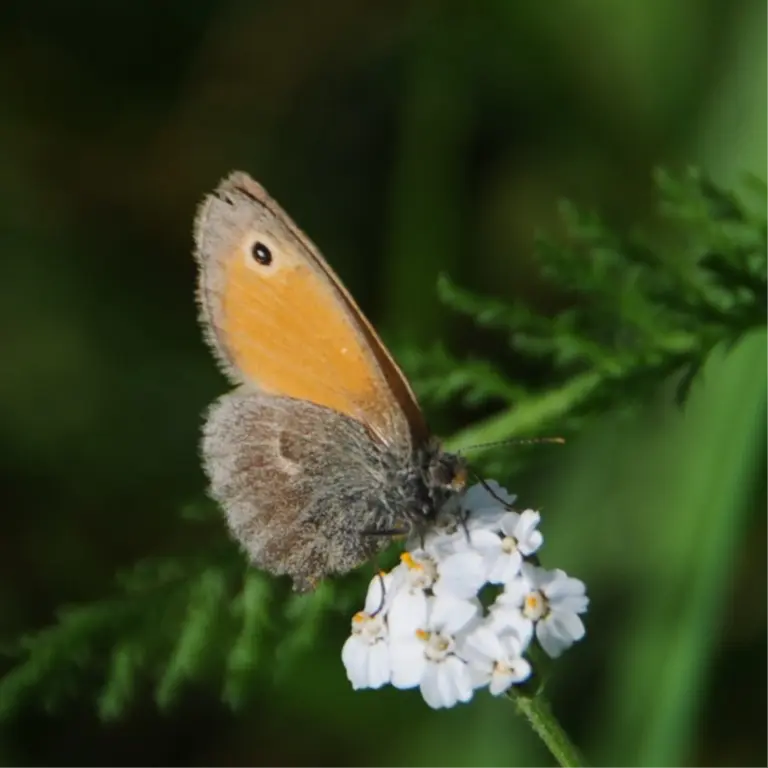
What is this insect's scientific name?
Coenonympha pamphilus
